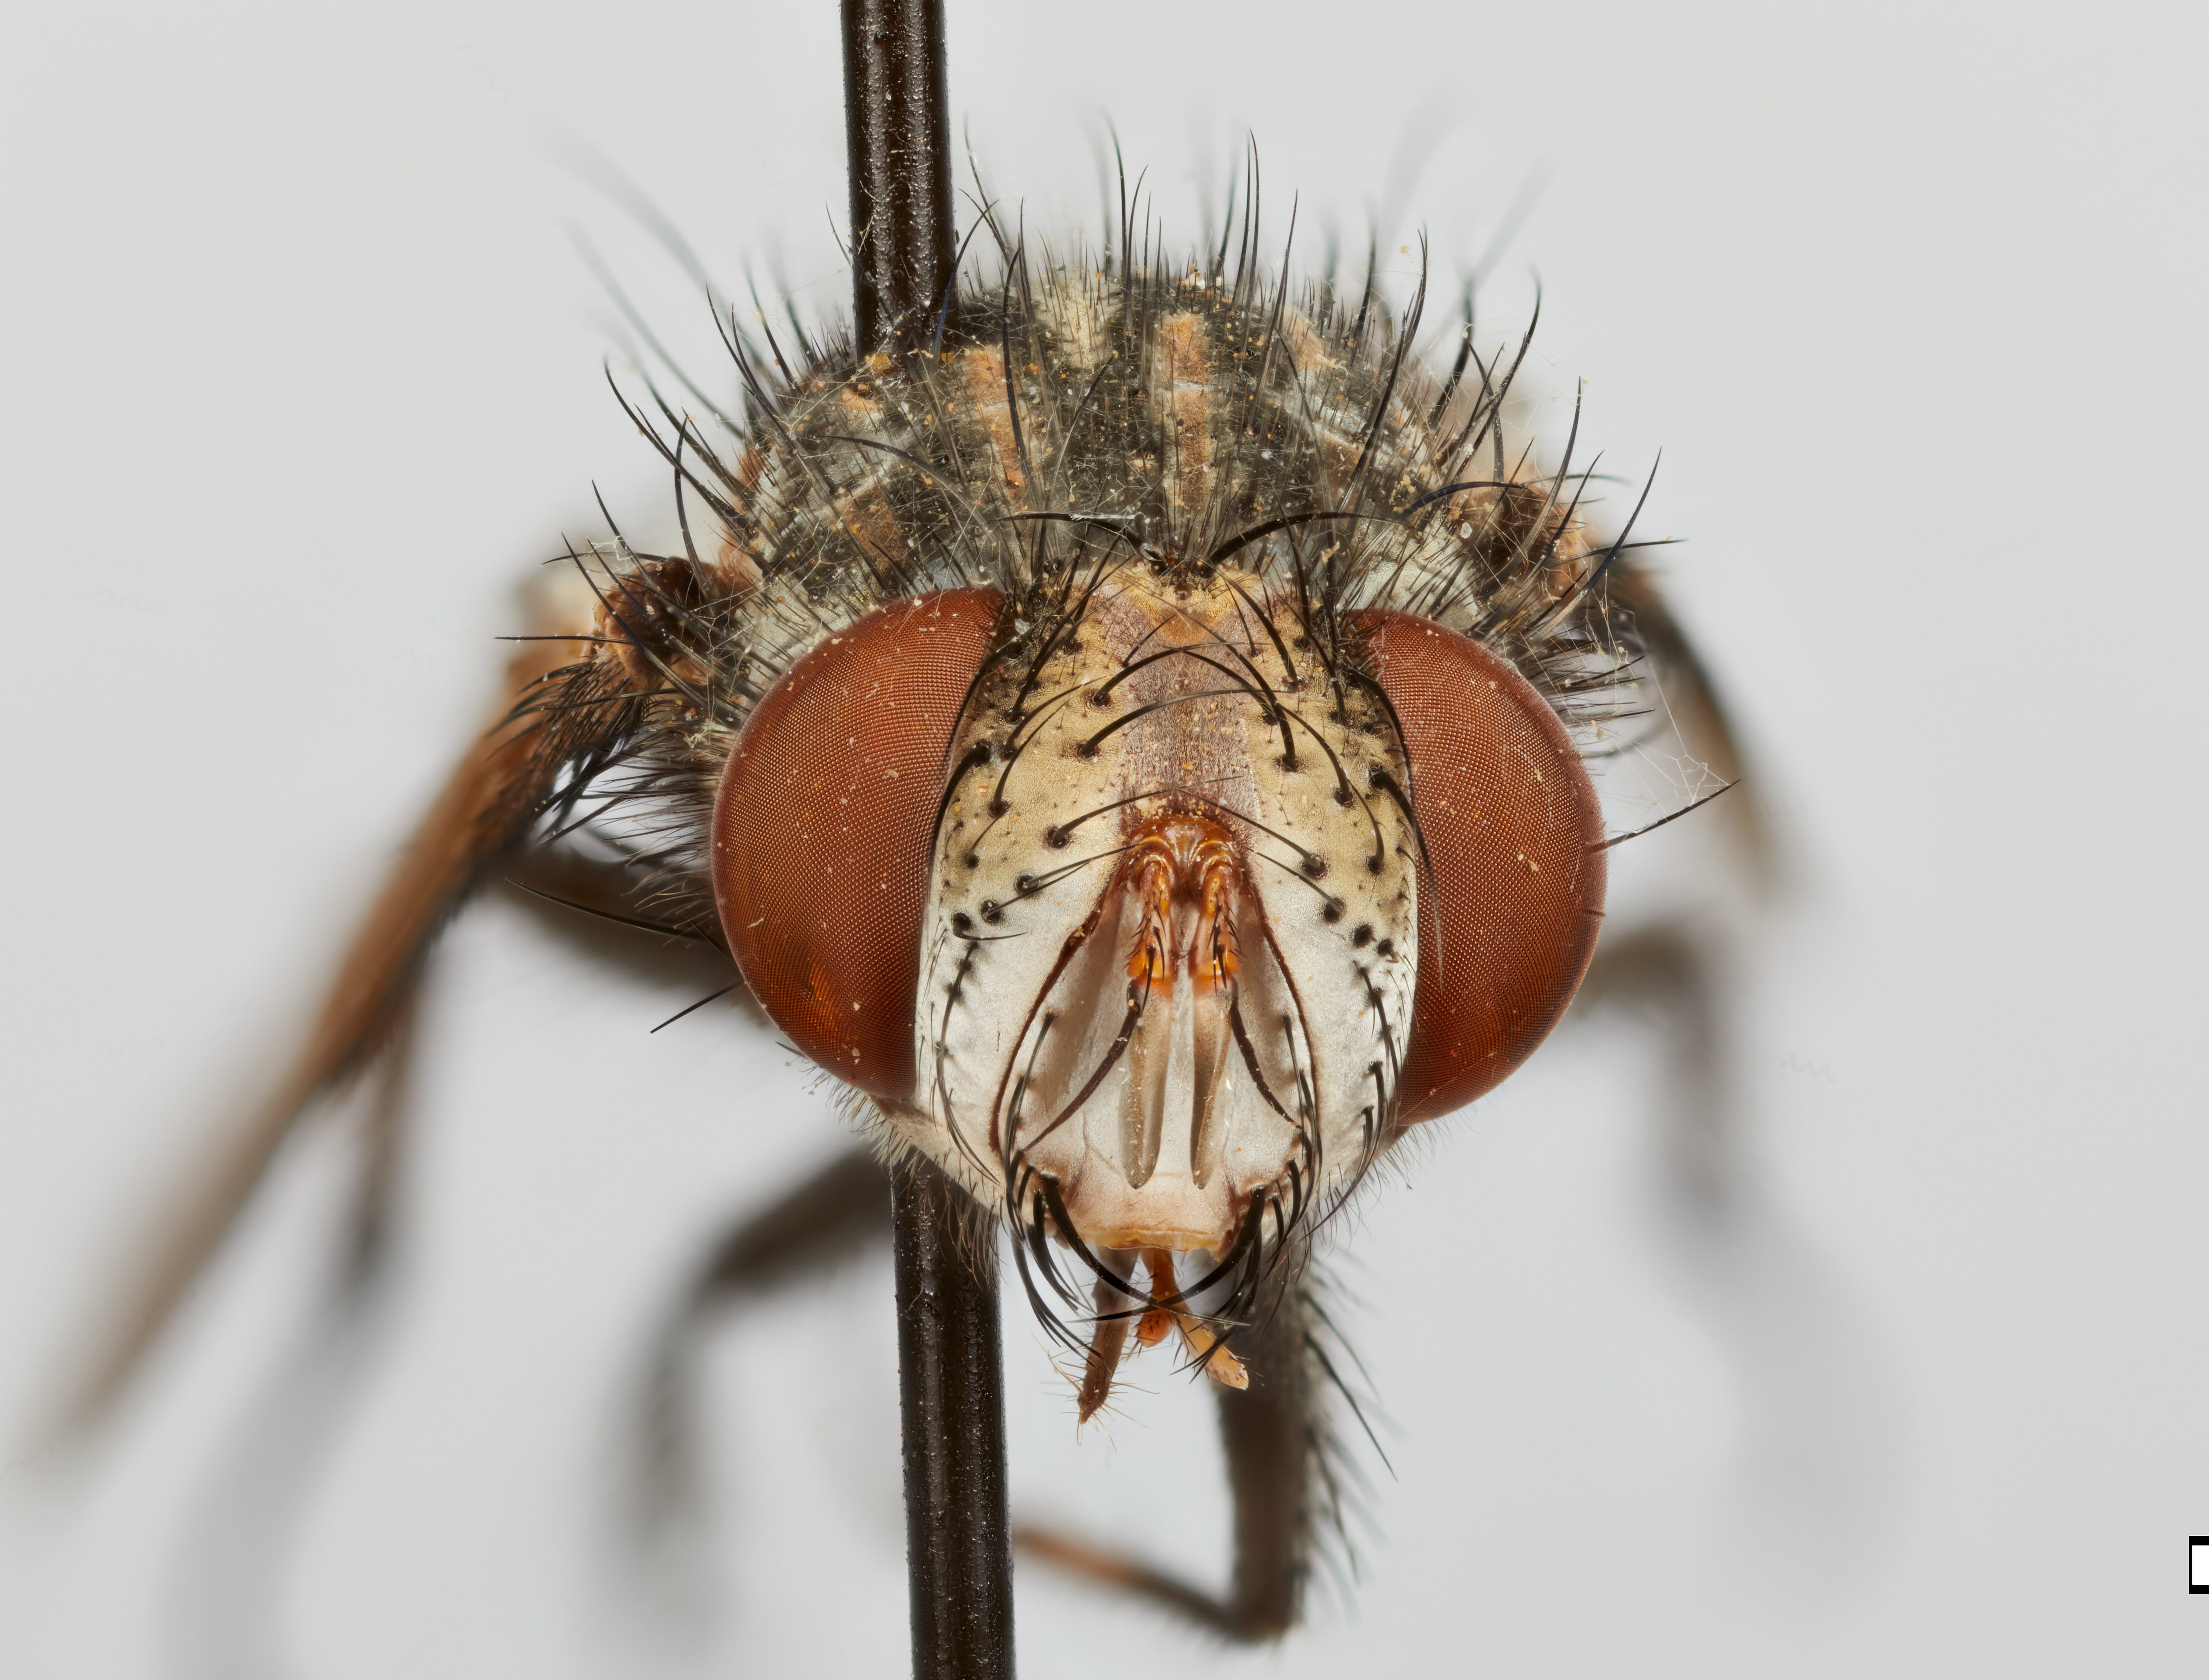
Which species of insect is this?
Eophrissopolia acroglossoides
